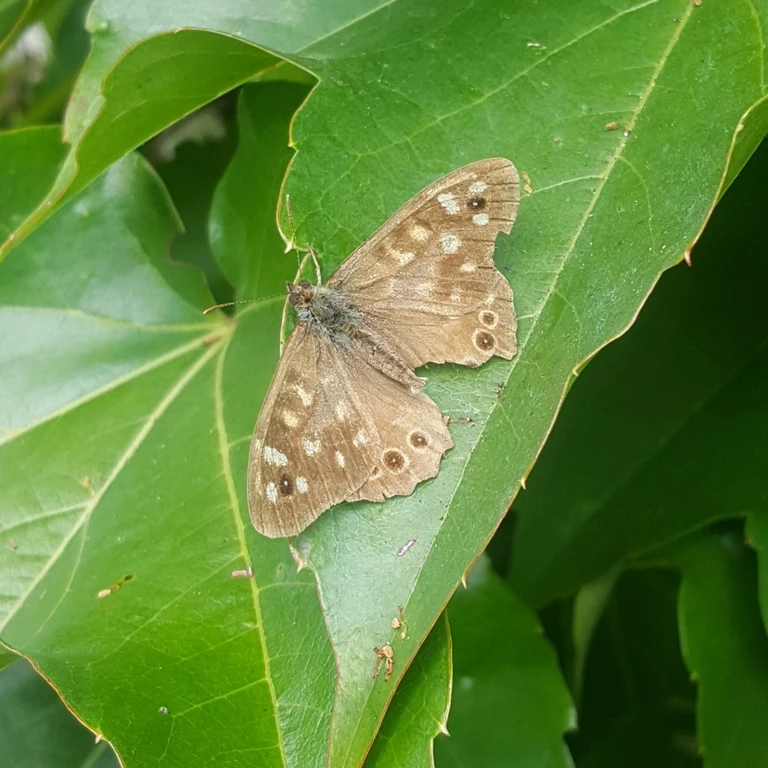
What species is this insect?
Pararge aegeria
